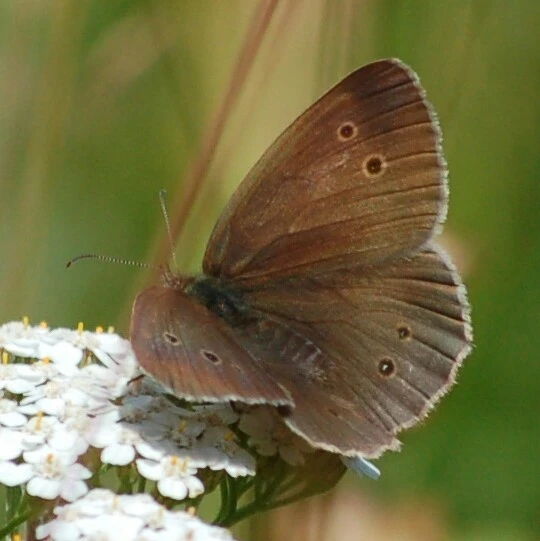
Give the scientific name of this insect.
Aphantopus hyperantus
